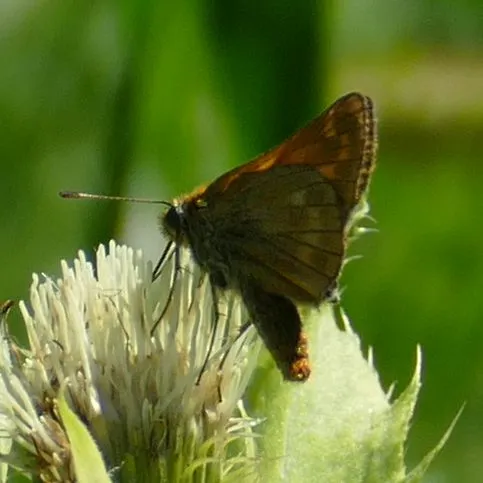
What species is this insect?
Ochlodes sylvanus (also Ochlodes venata)
